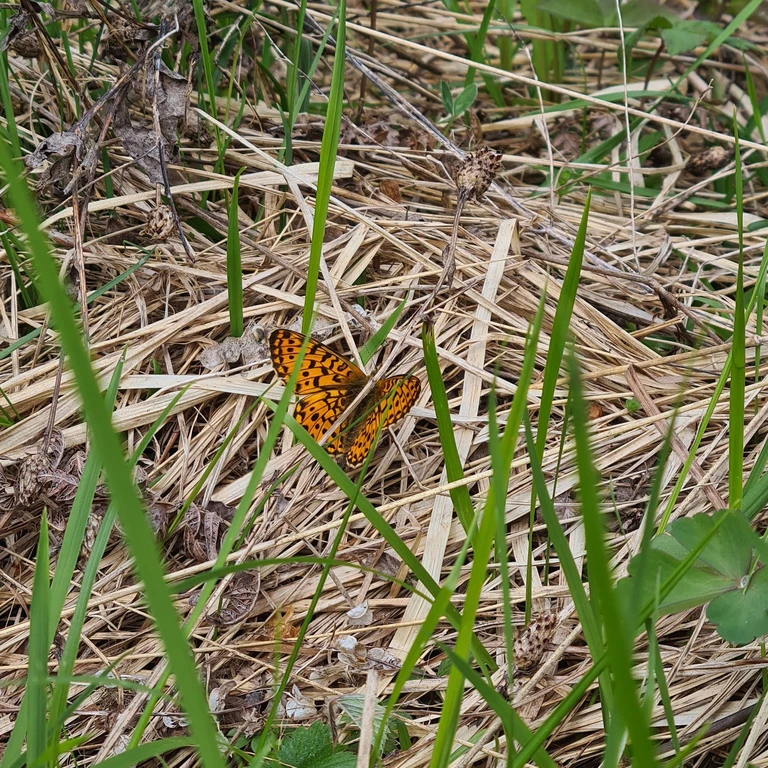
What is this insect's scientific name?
Boloria euphrosyne (also Clossiana euphrosyne)
